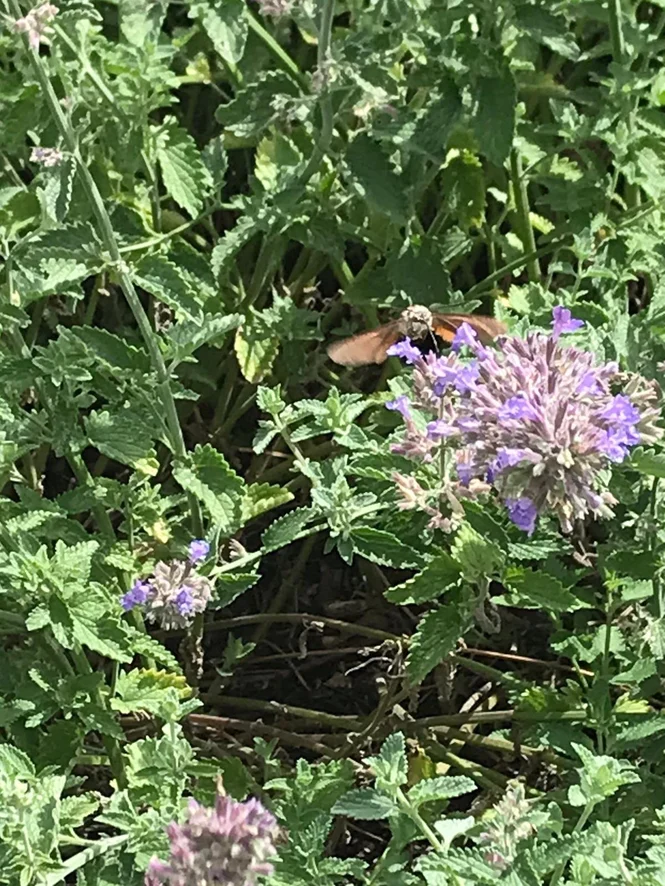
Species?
Macroglossum stellatarum
